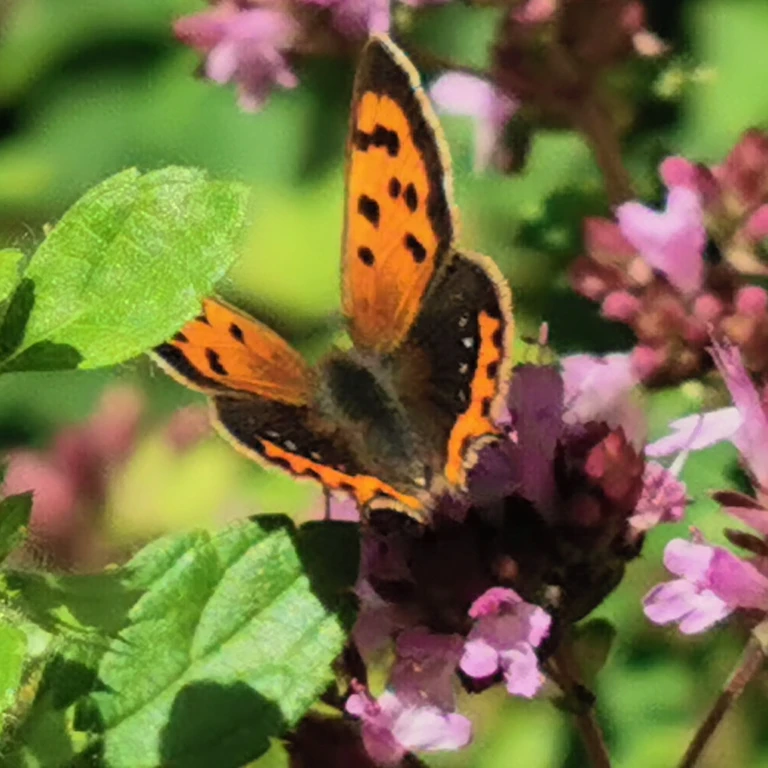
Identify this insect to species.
Lycaena phlaeas
